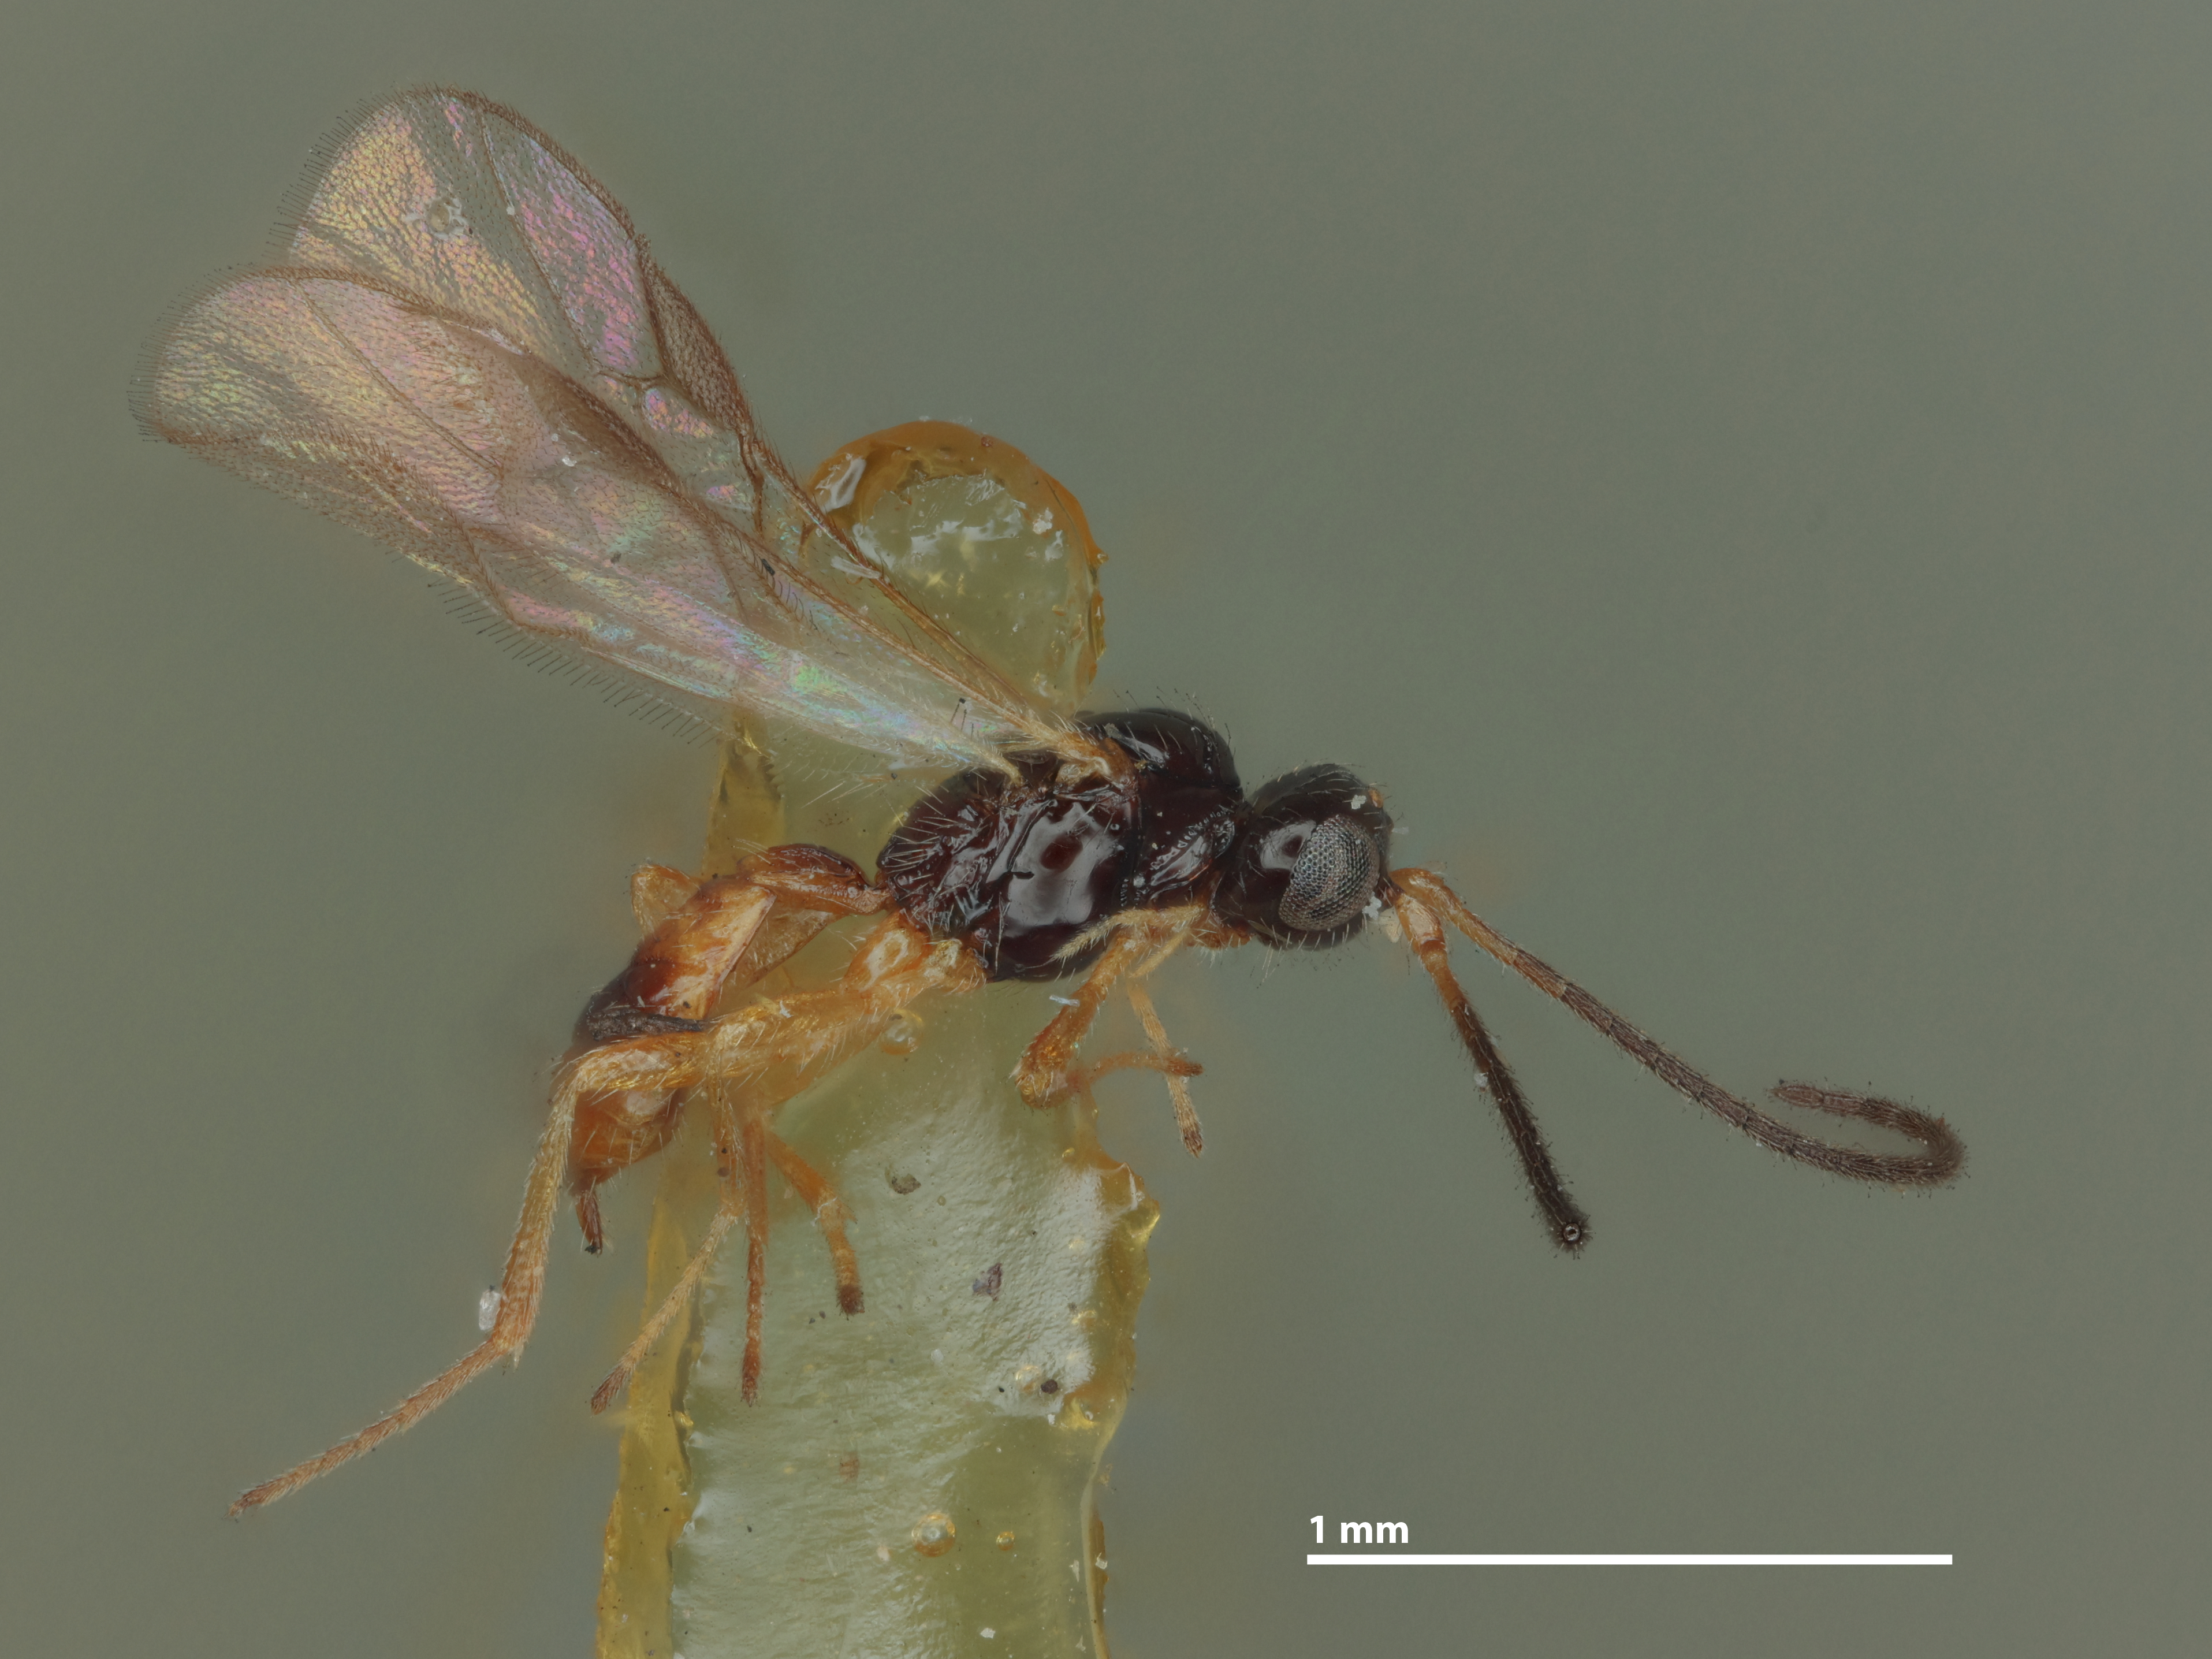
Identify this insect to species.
Gnaptodon pulchrigaster
